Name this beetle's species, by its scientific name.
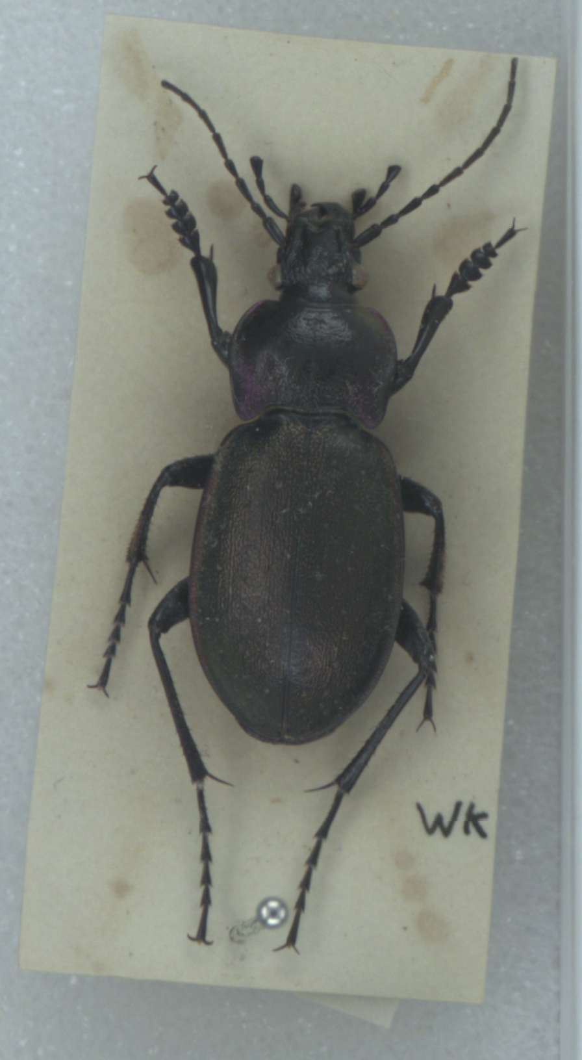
Carabus nemoralis
